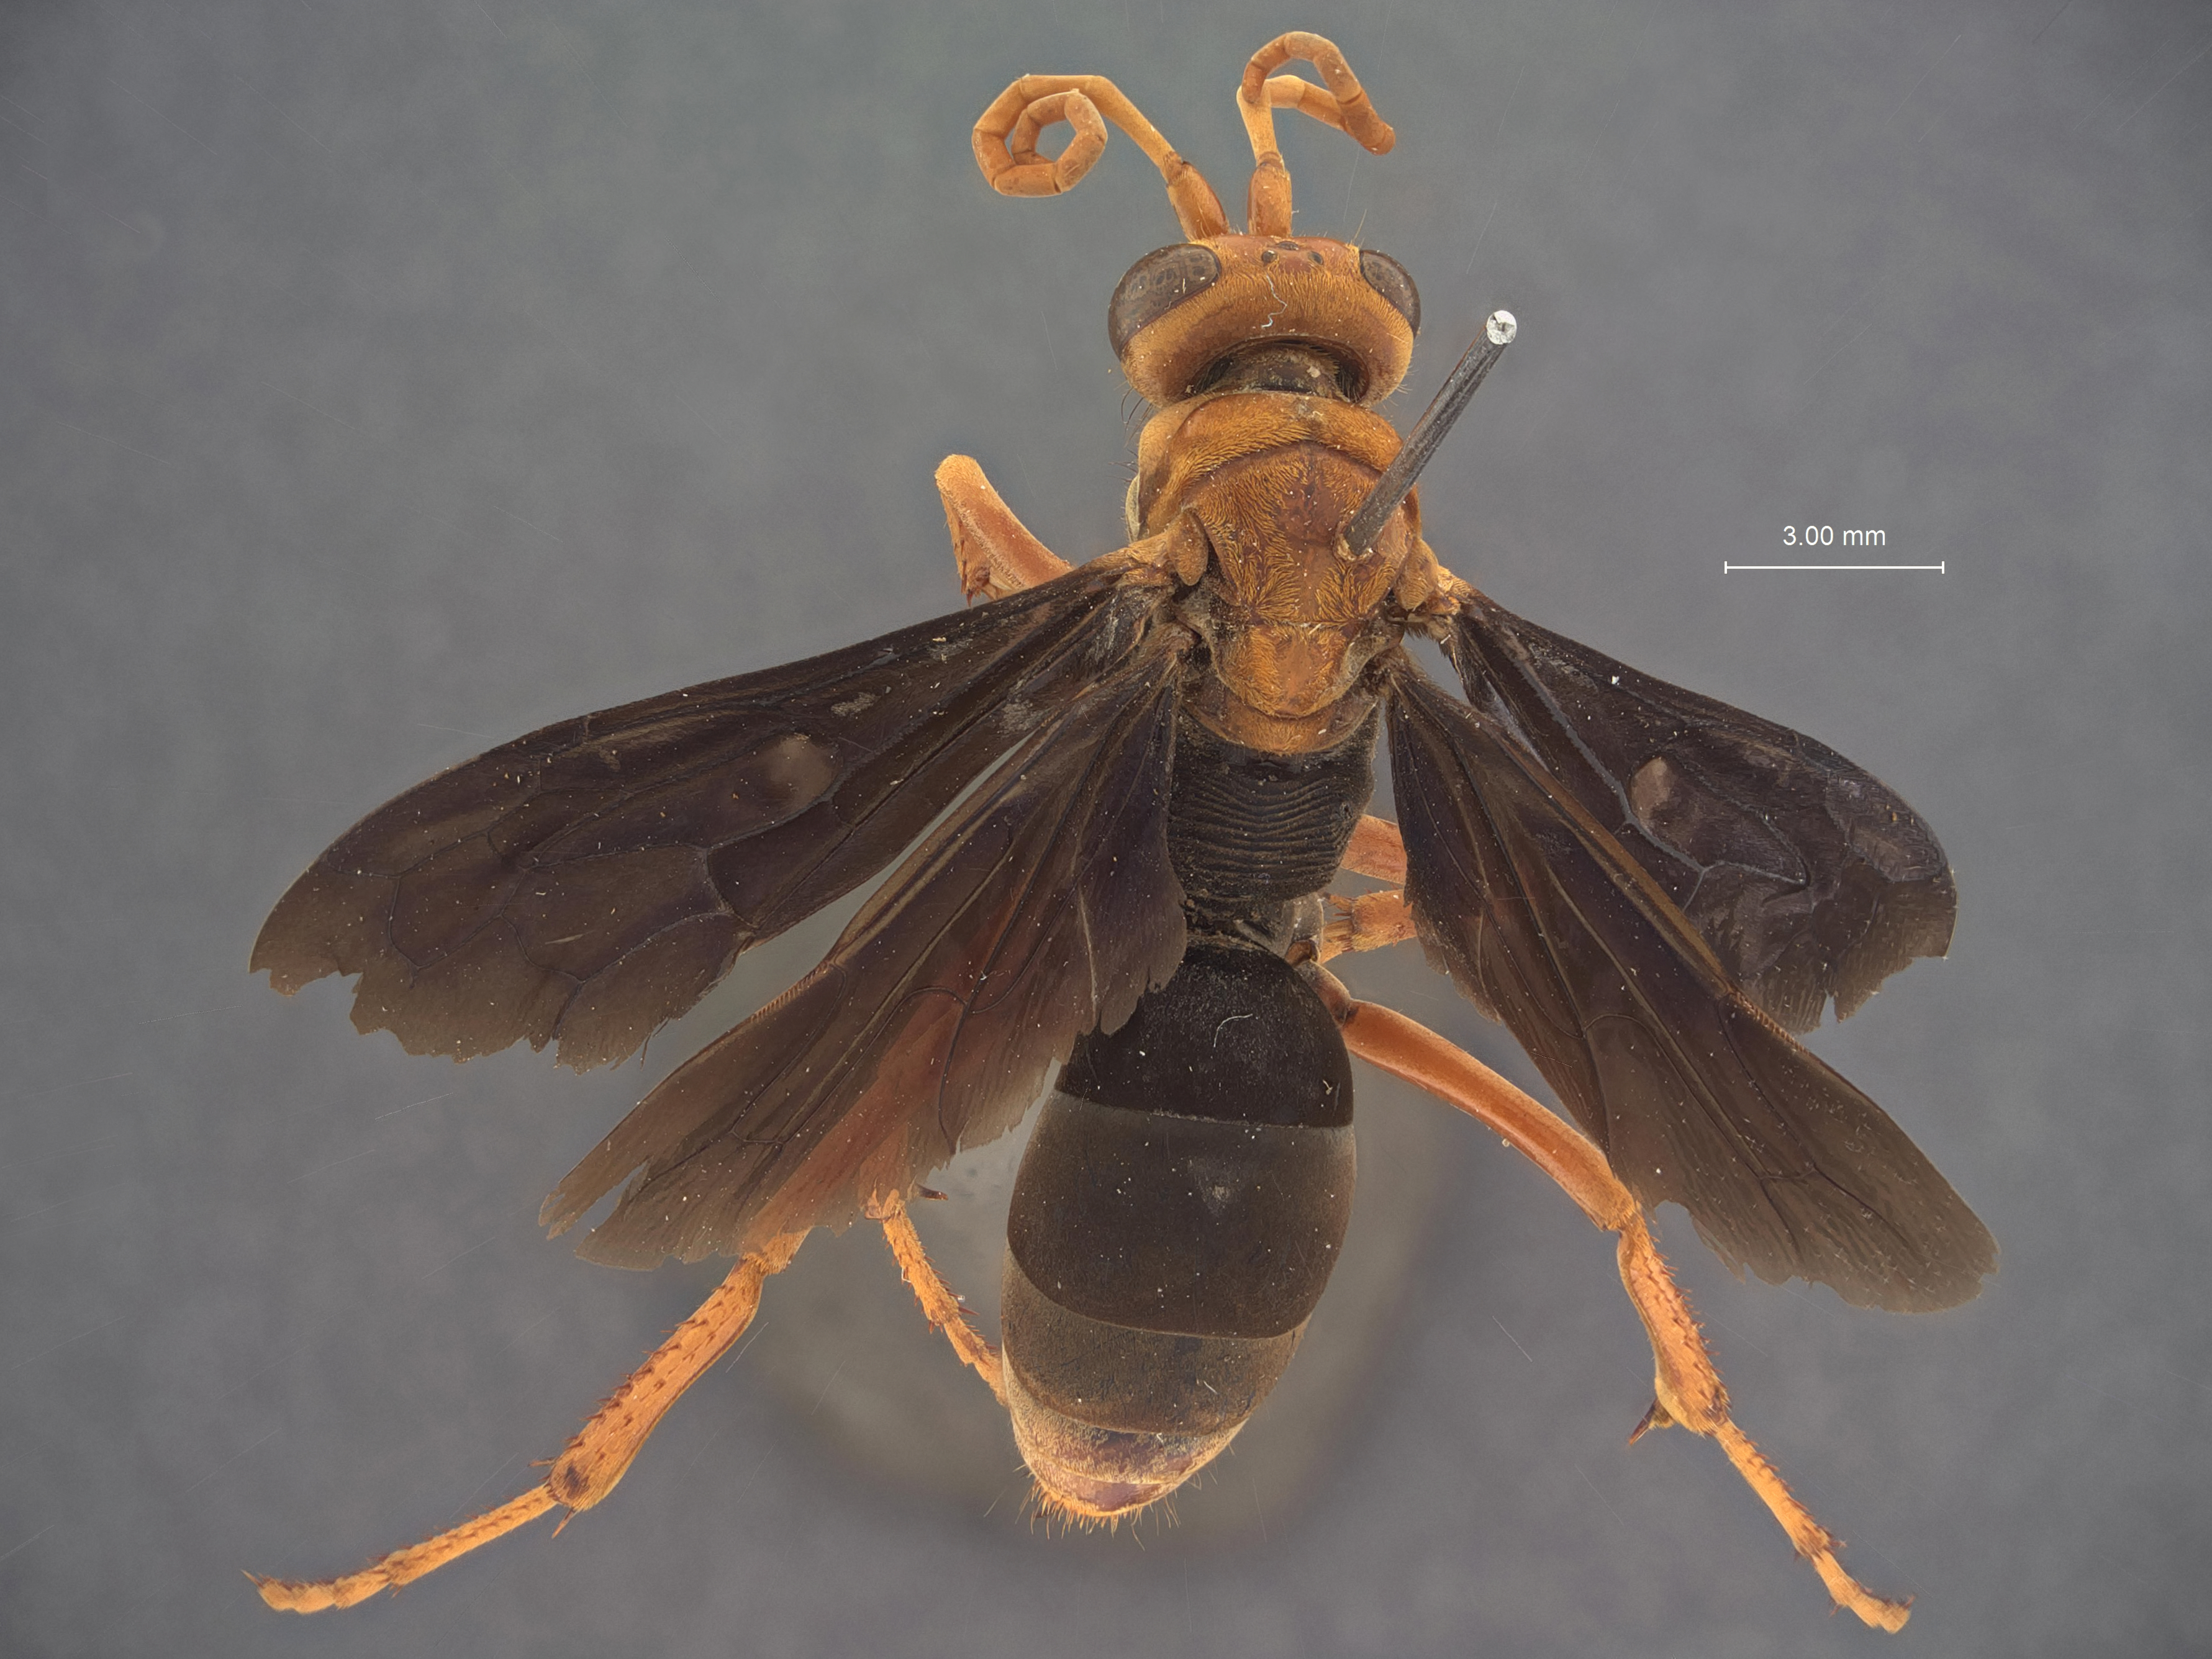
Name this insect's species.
Hemipepsis taiwanensis
